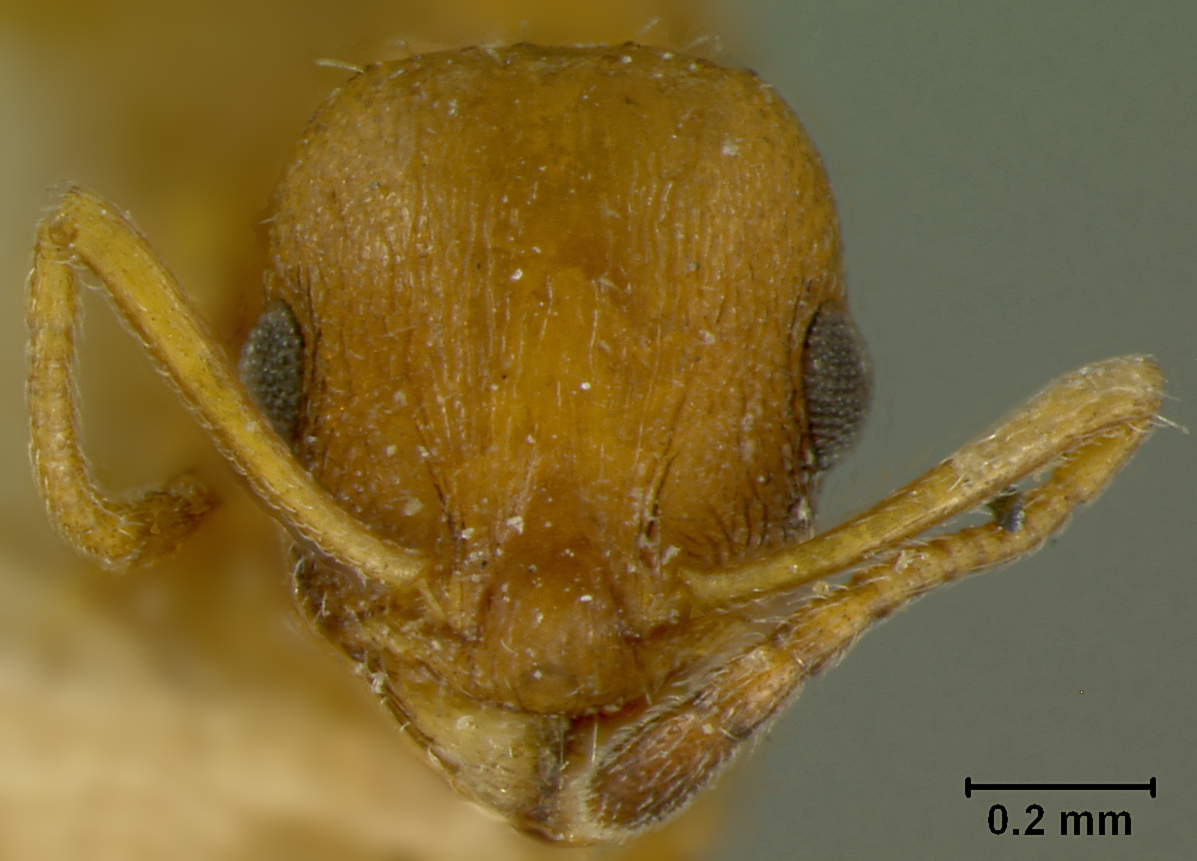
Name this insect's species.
Leptothorax bulgaricus
